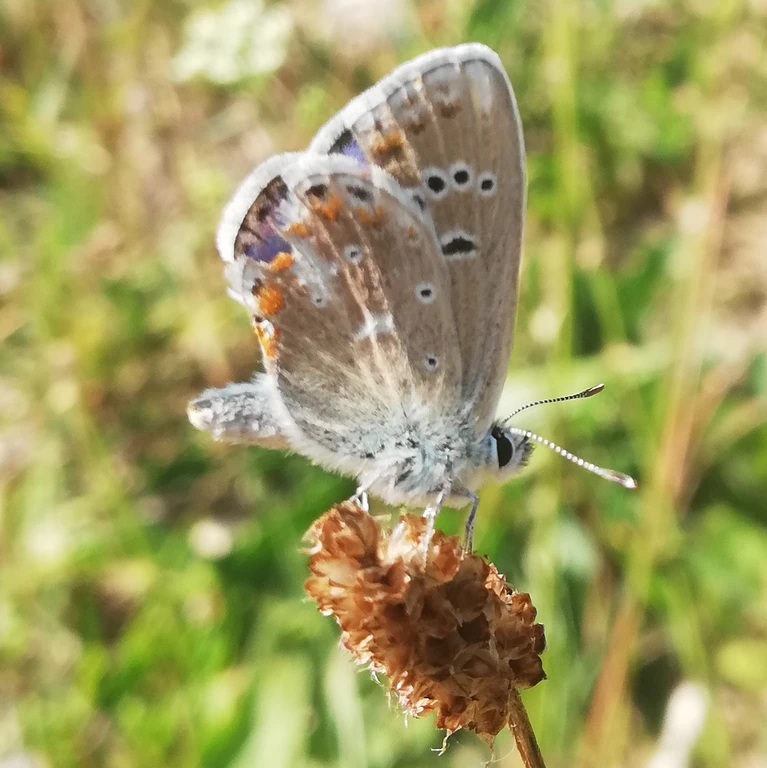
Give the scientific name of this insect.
Polyommatus dorylas
